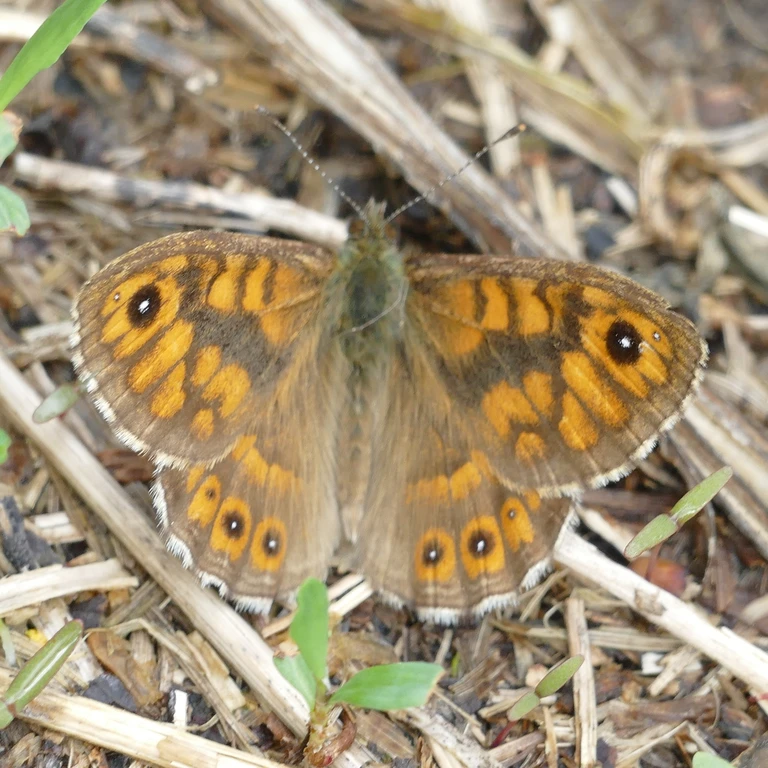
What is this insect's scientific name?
Lasiommata megera (also Pararge megera)
